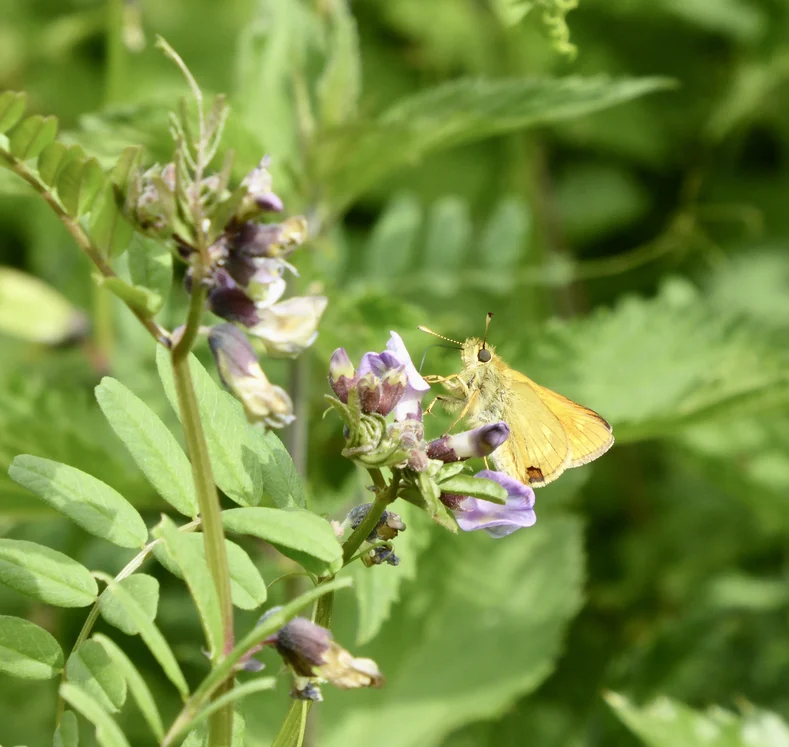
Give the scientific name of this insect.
Ochlodes sylvanus (also Ochlodes venata)
